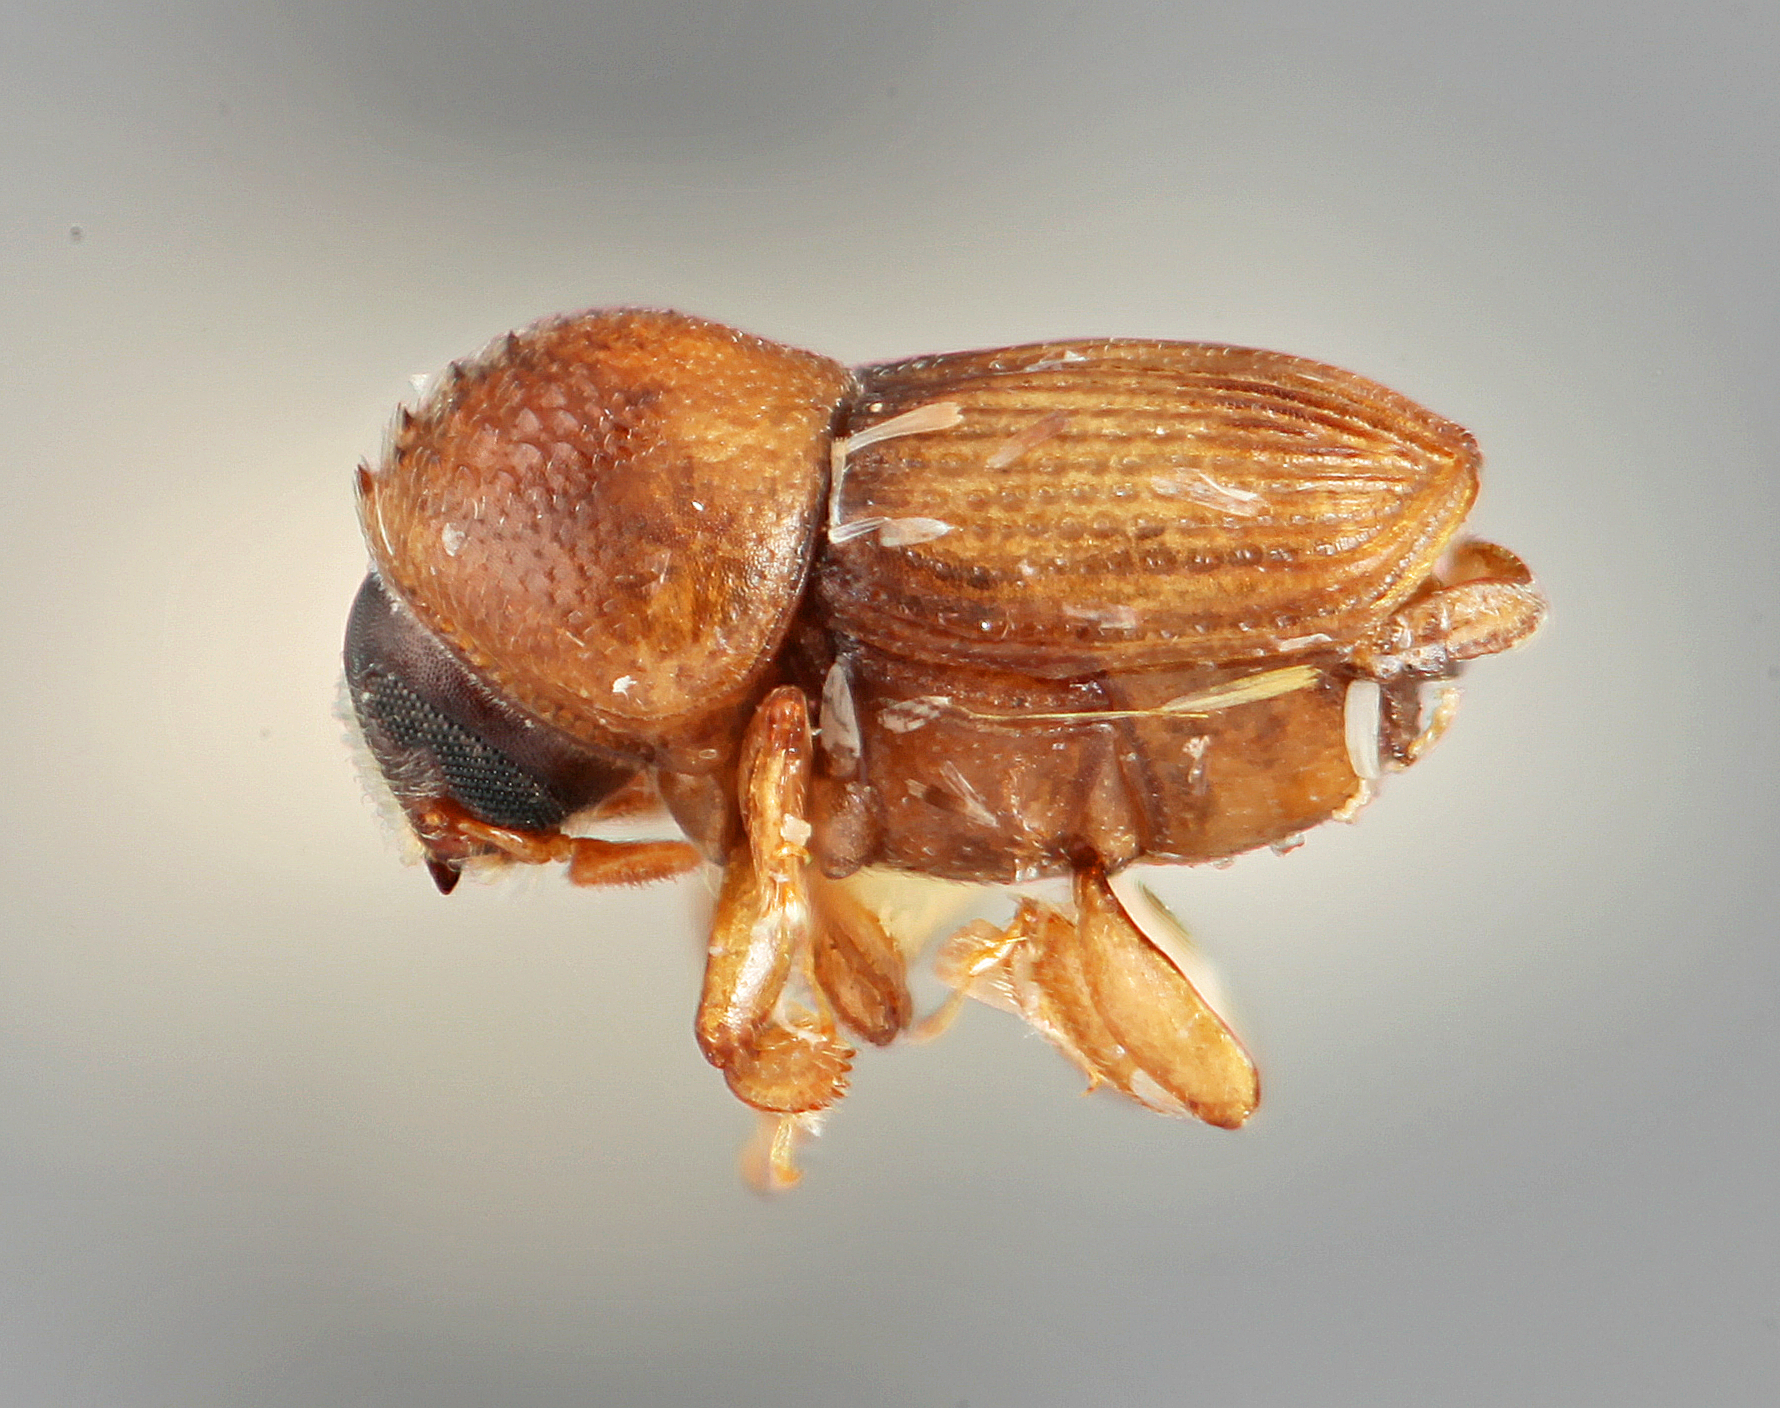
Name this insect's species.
Scolytomimus bicolor
